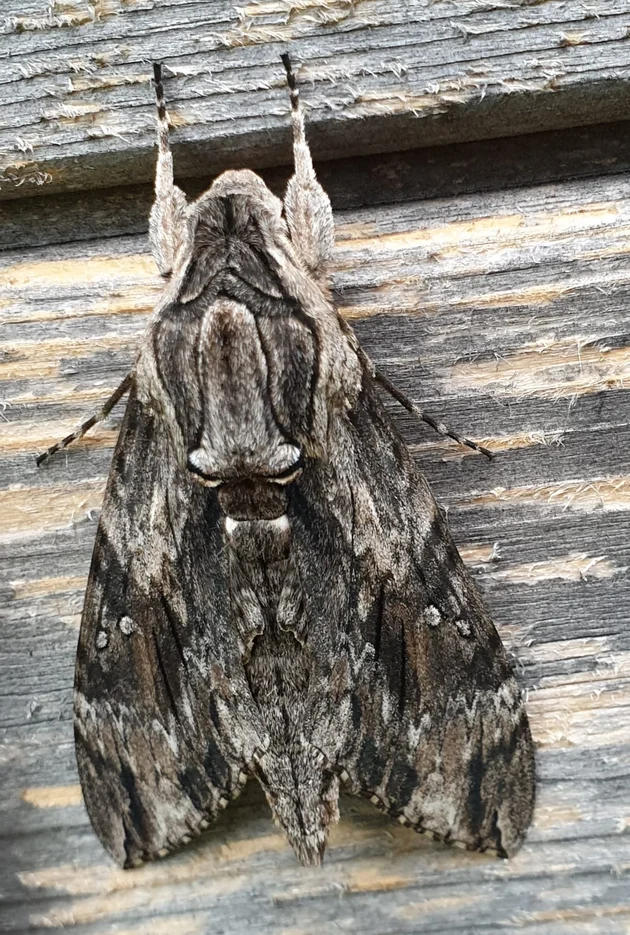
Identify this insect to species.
Agrius convolvuli
